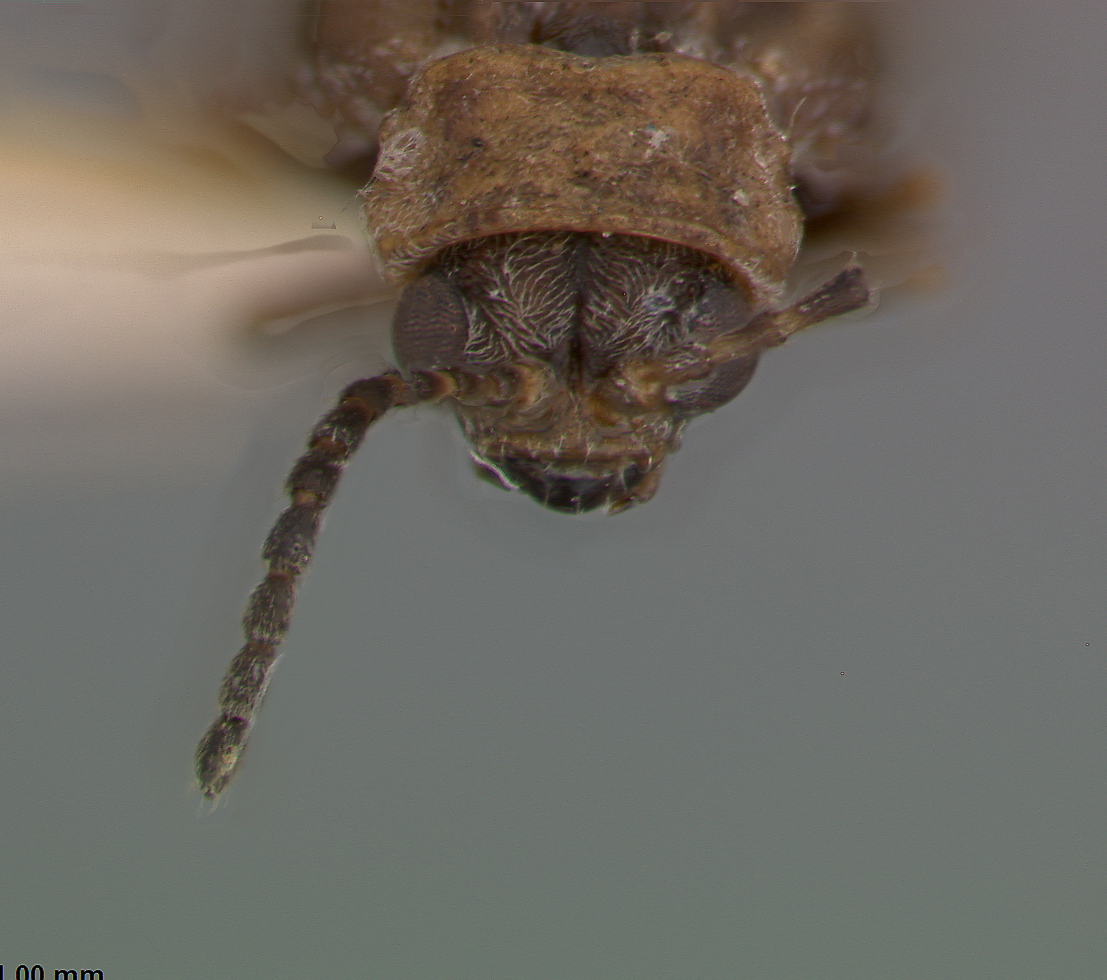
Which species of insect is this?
Galerucella hexarhabdota
